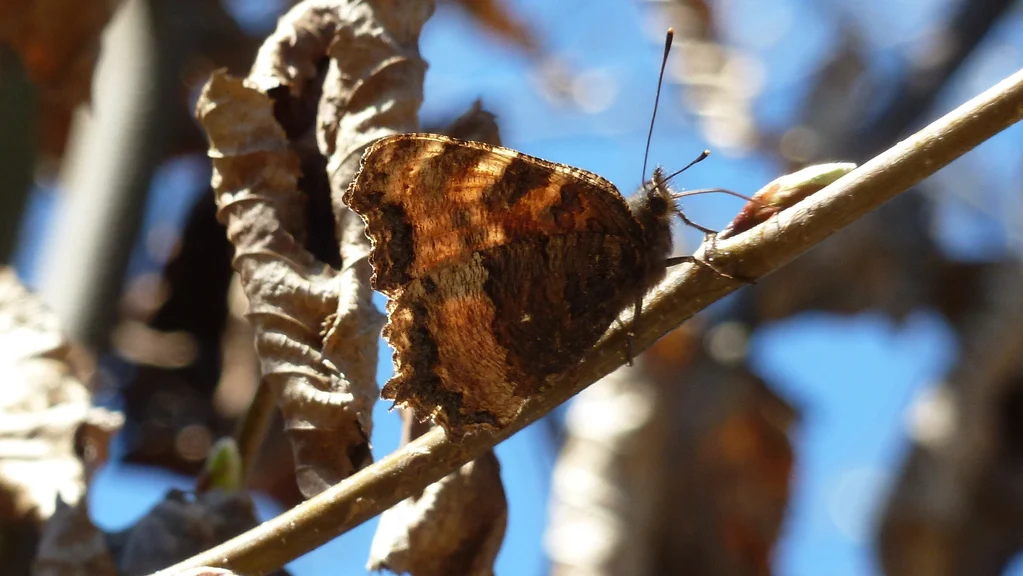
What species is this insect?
Nymphalis polychloros
